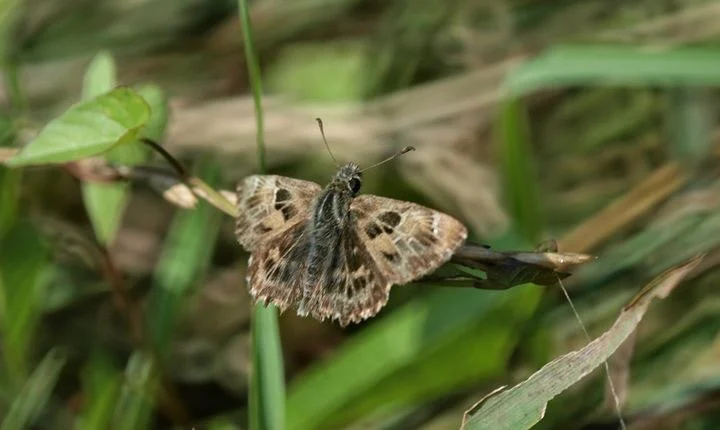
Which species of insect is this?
Carcharodus alceae
